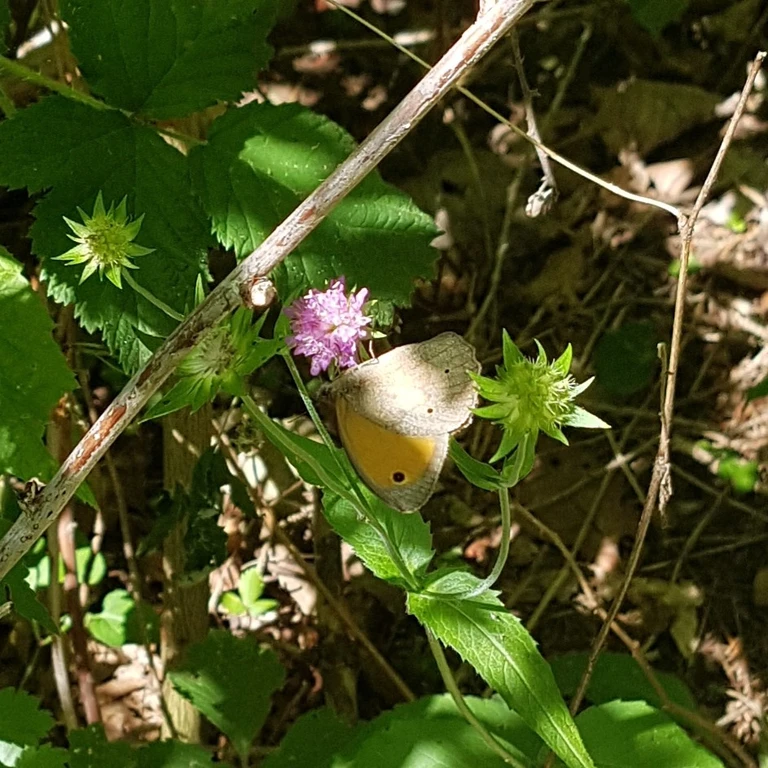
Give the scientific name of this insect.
Maniola jurtina
